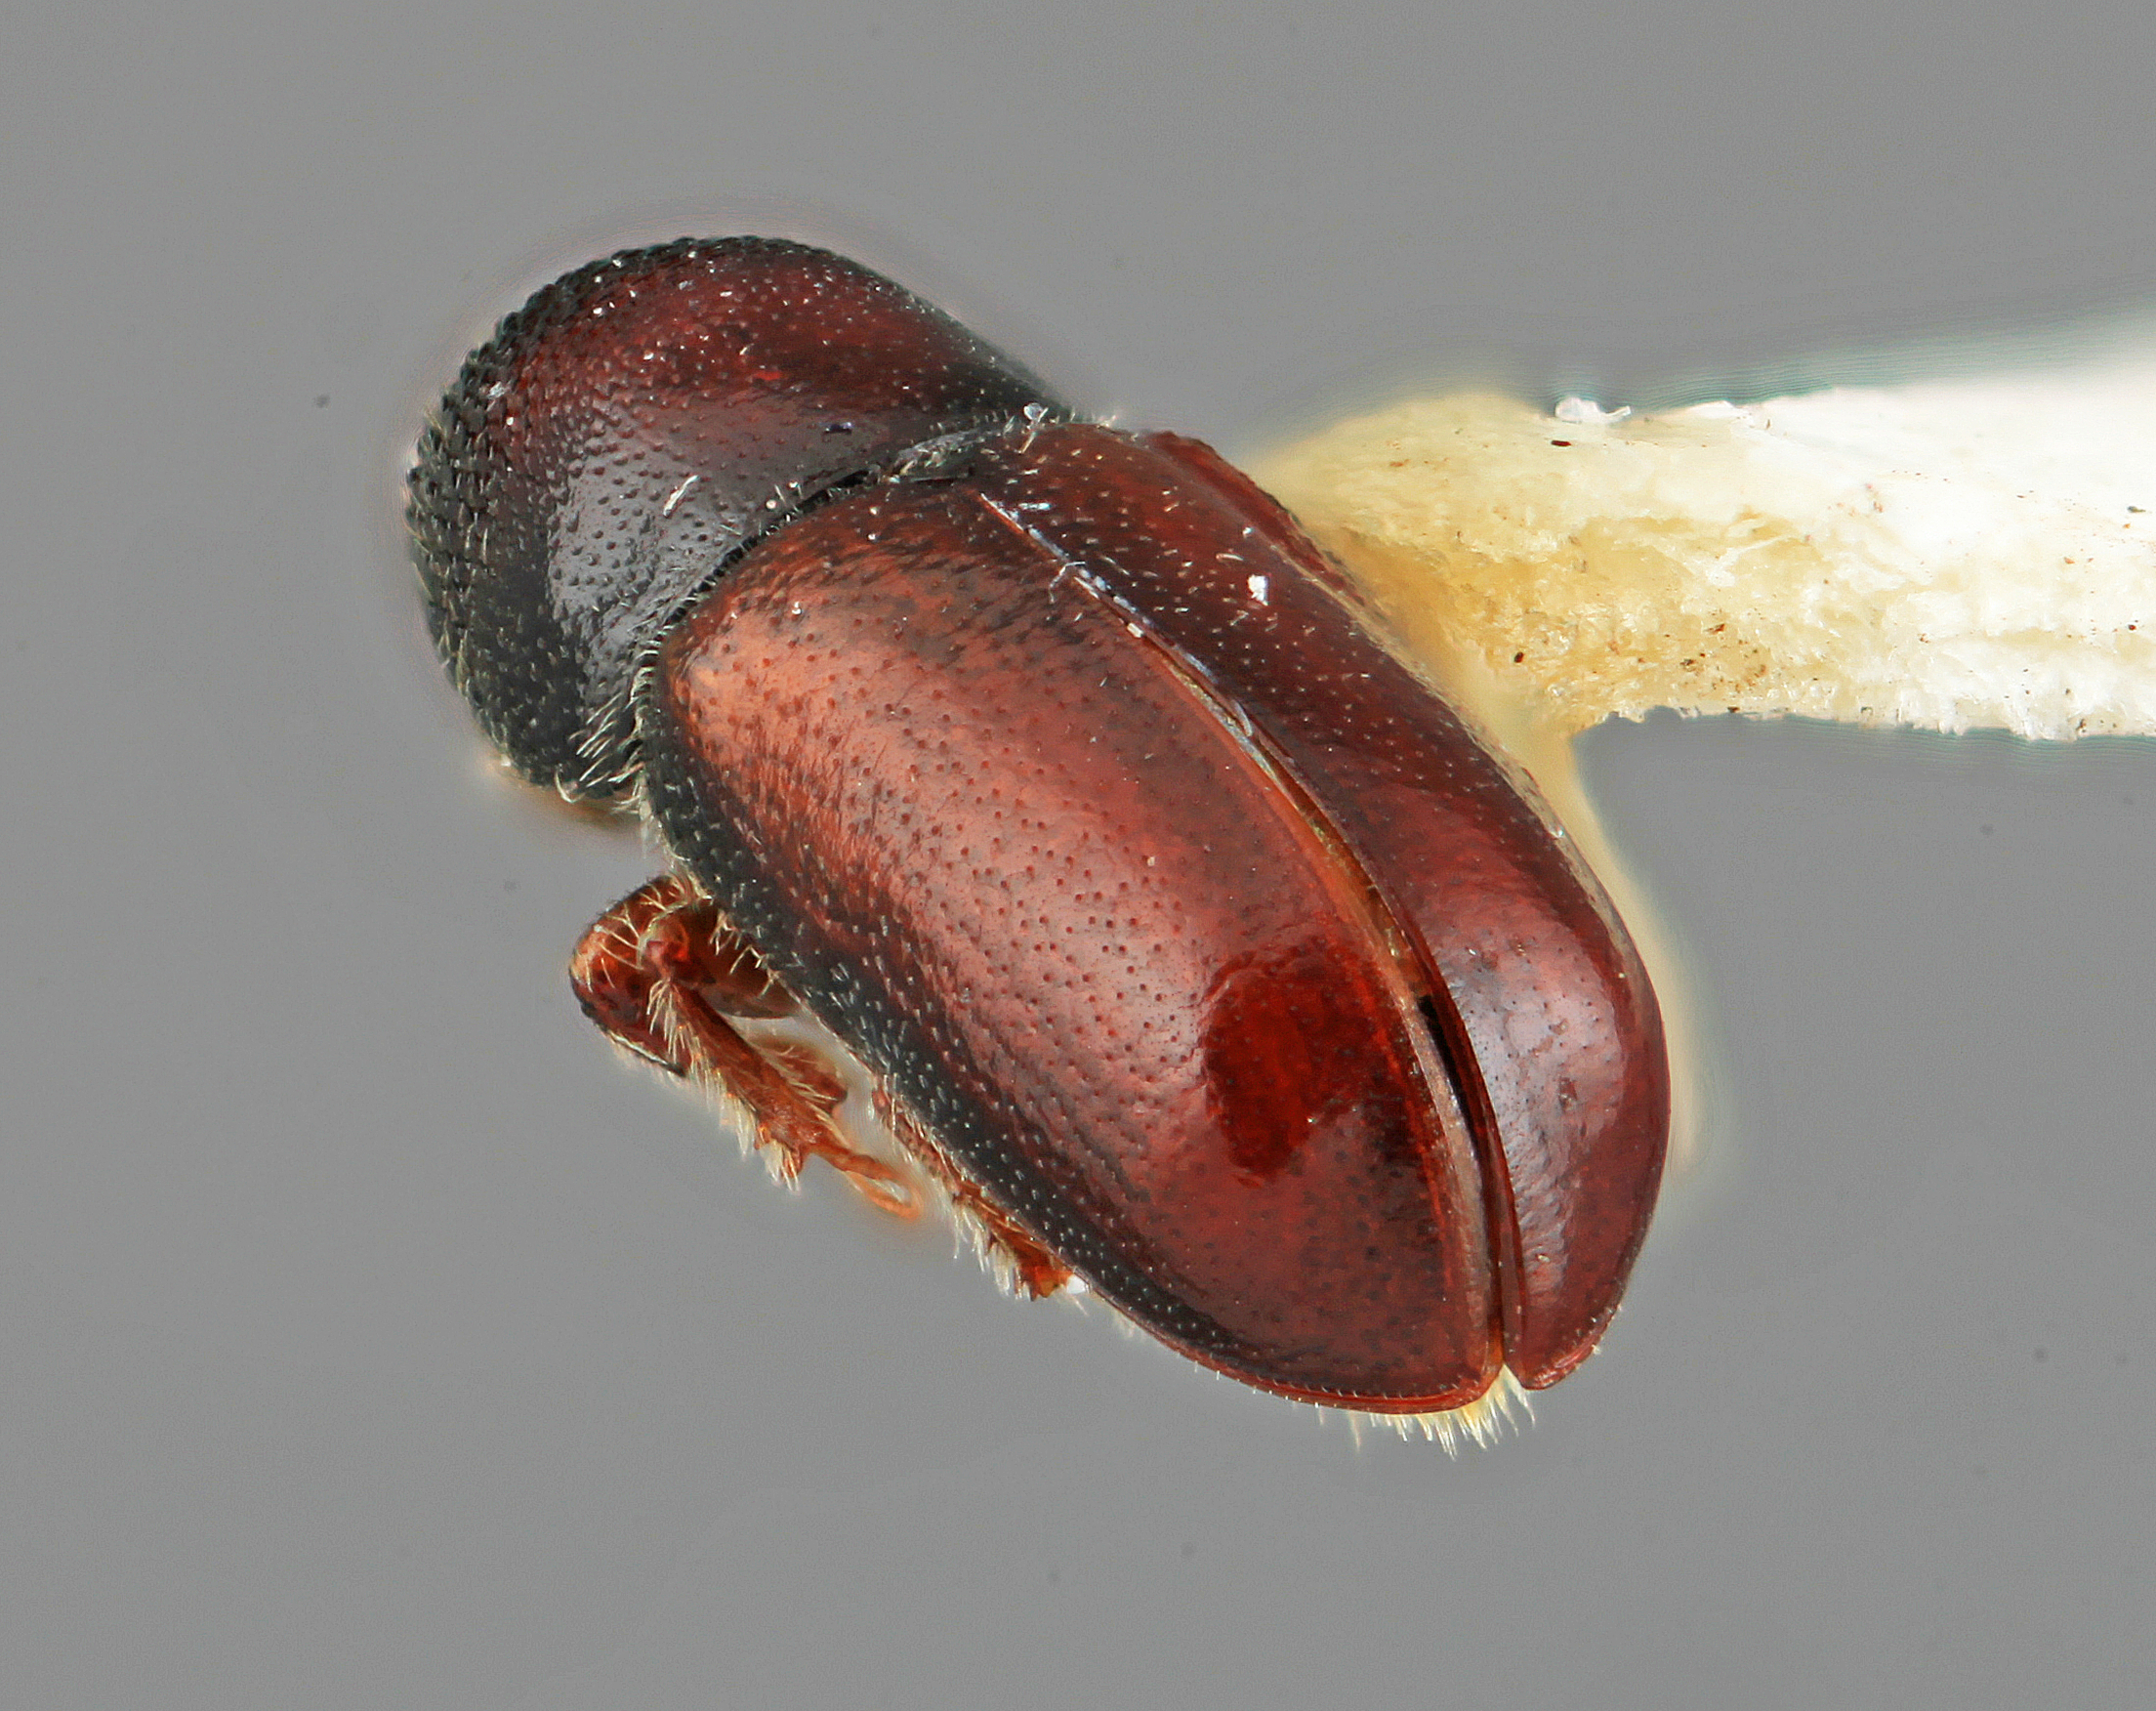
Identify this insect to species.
Pseudopityophthorus micans
